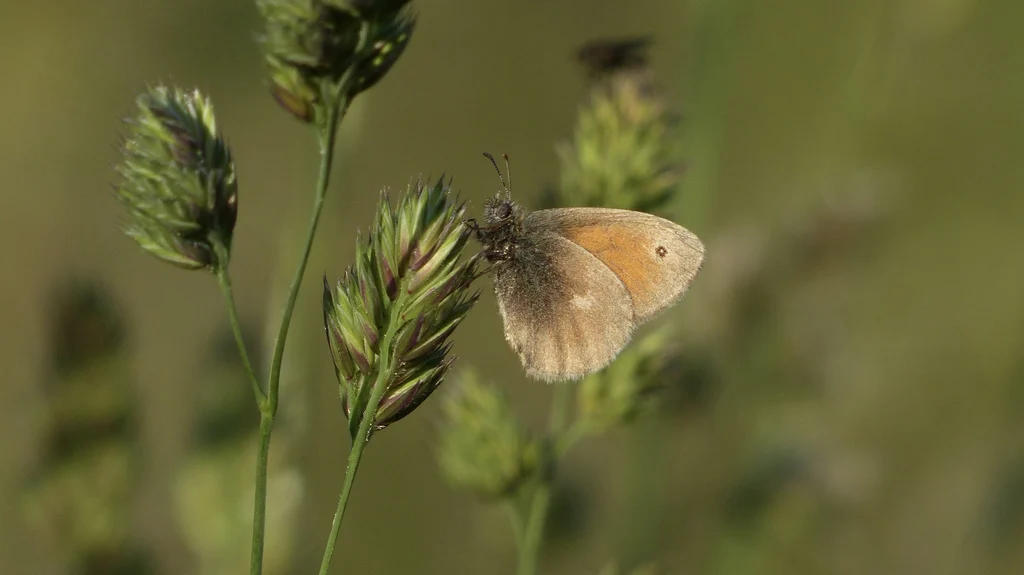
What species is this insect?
Coenonympha pamphilus
